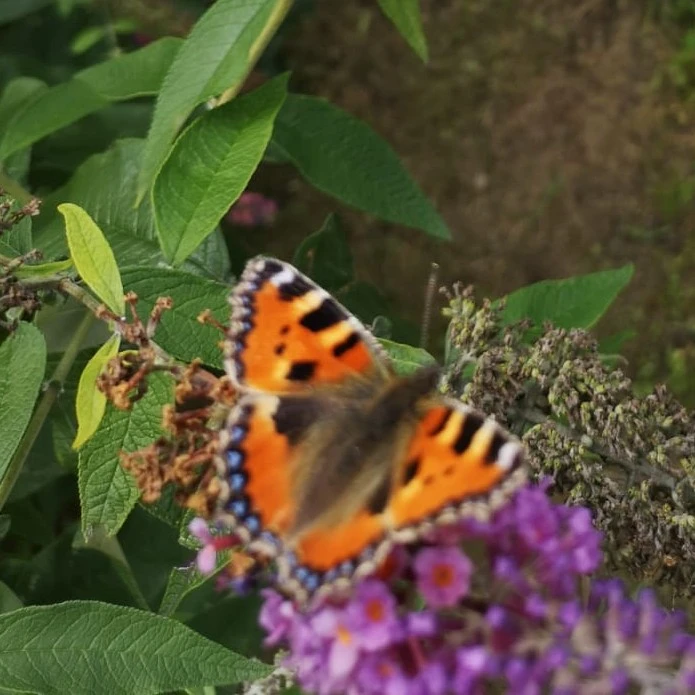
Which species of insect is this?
Aglais urticae
